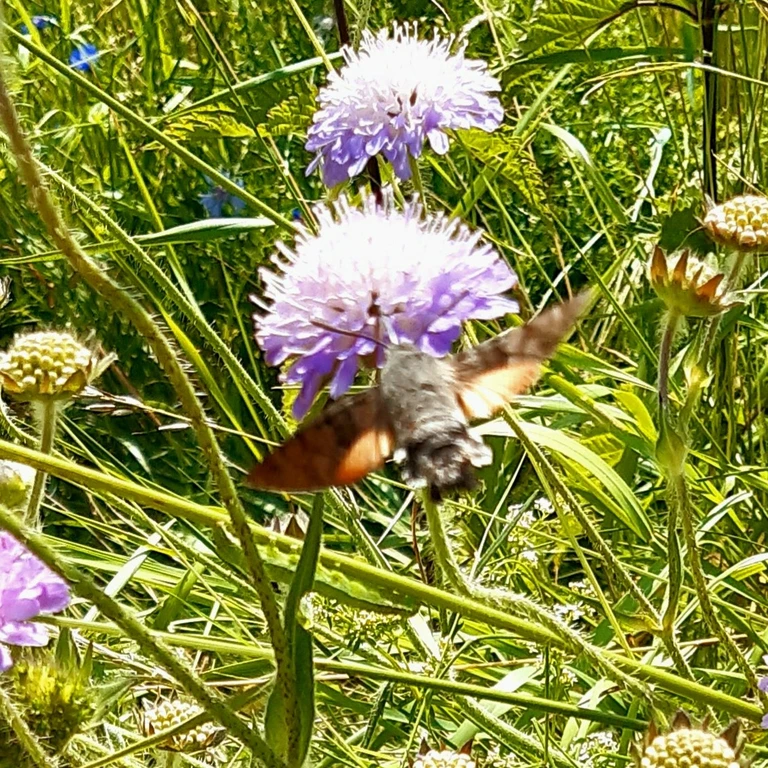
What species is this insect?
Macroglossum stellatarum
